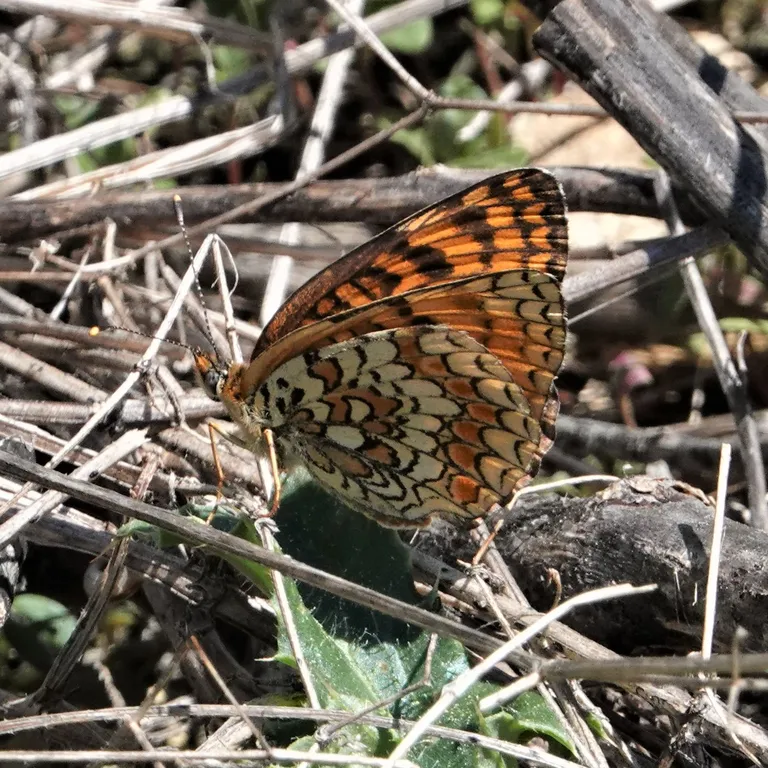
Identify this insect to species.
Melitaea phoebe
